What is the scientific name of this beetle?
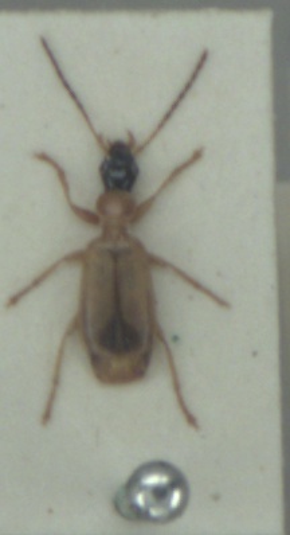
Demetrias monostigma
